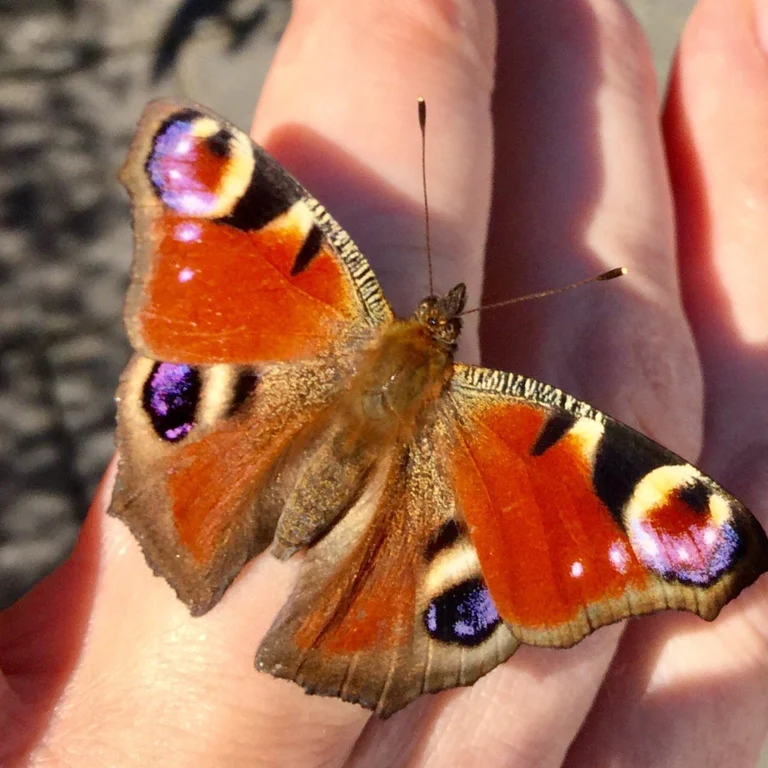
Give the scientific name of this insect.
Aglais io
